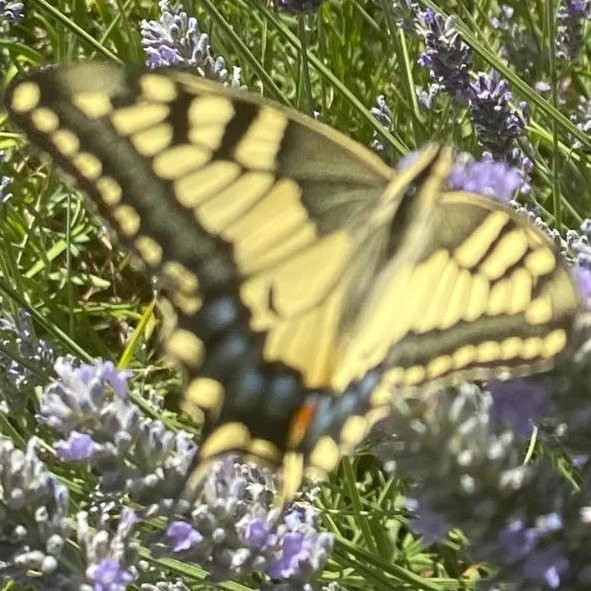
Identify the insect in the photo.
Papilio machaon
